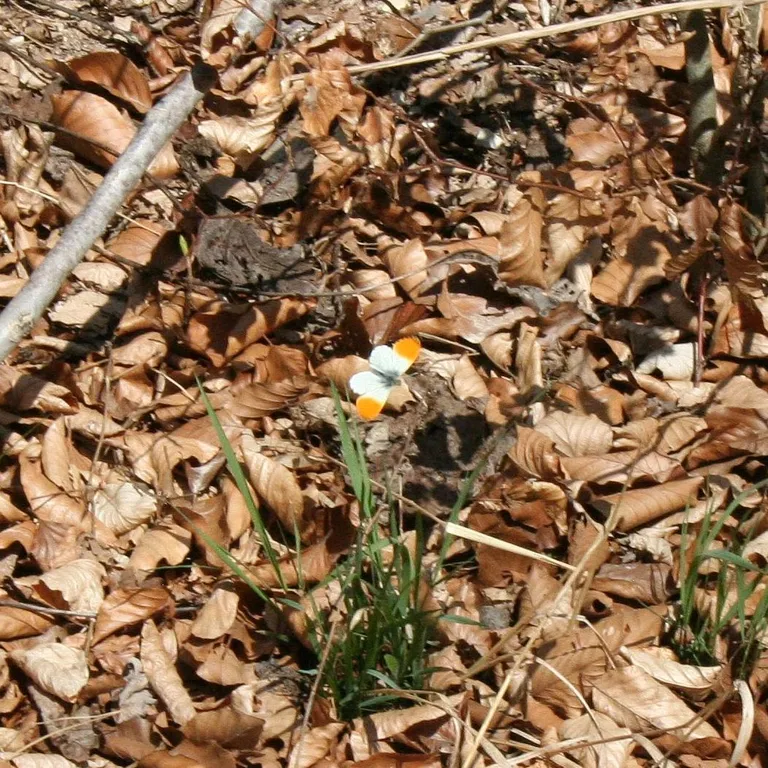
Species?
Anthocharis cardamines
